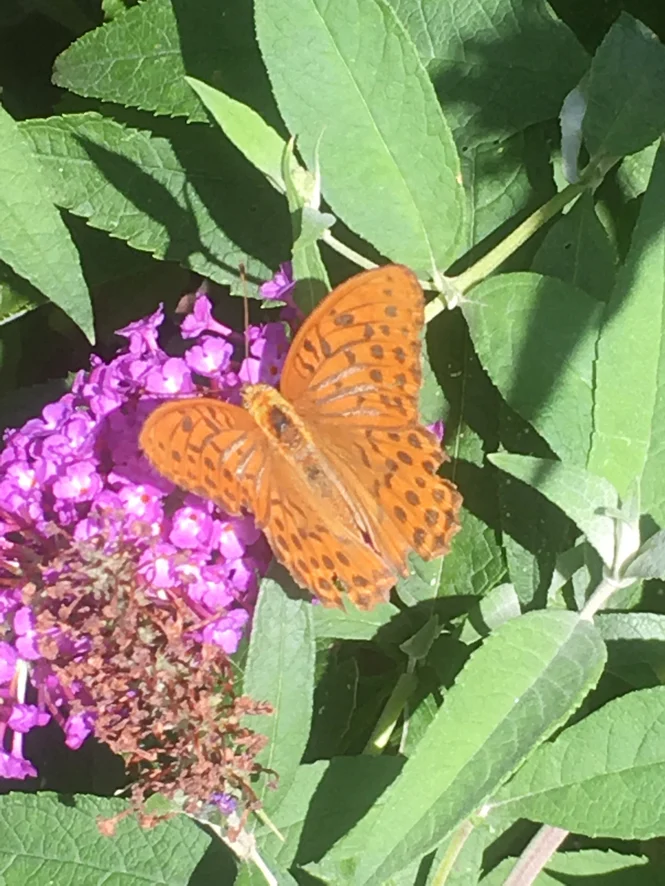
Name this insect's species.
Argynnis paphia
